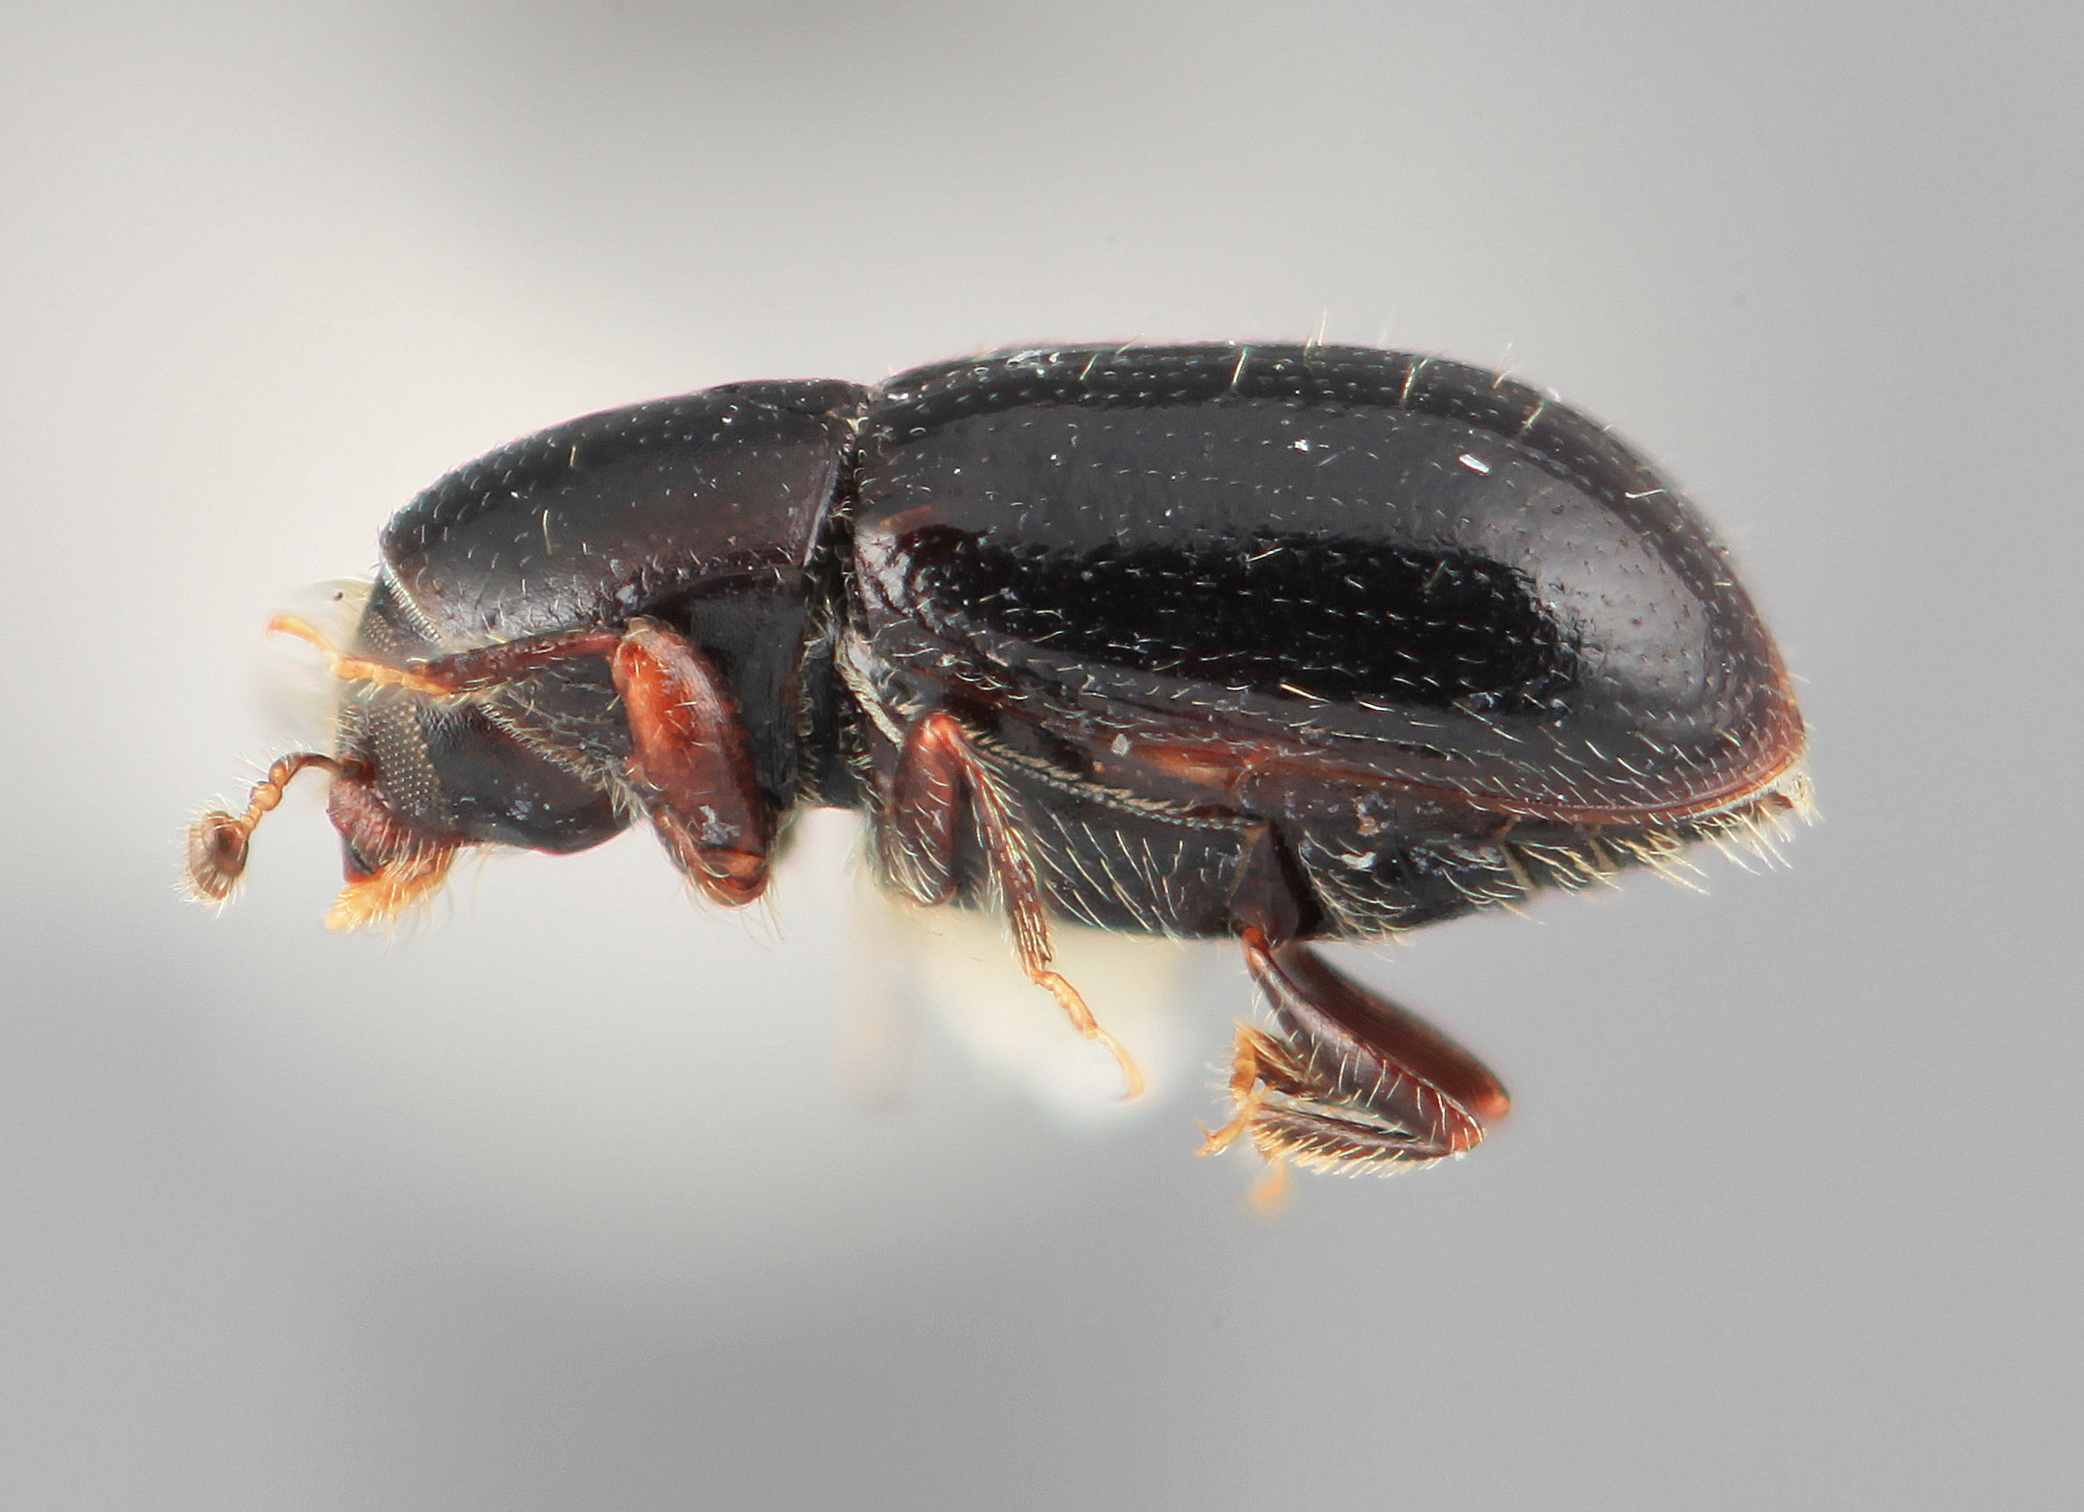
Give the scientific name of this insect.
Scolytodes clusiae
